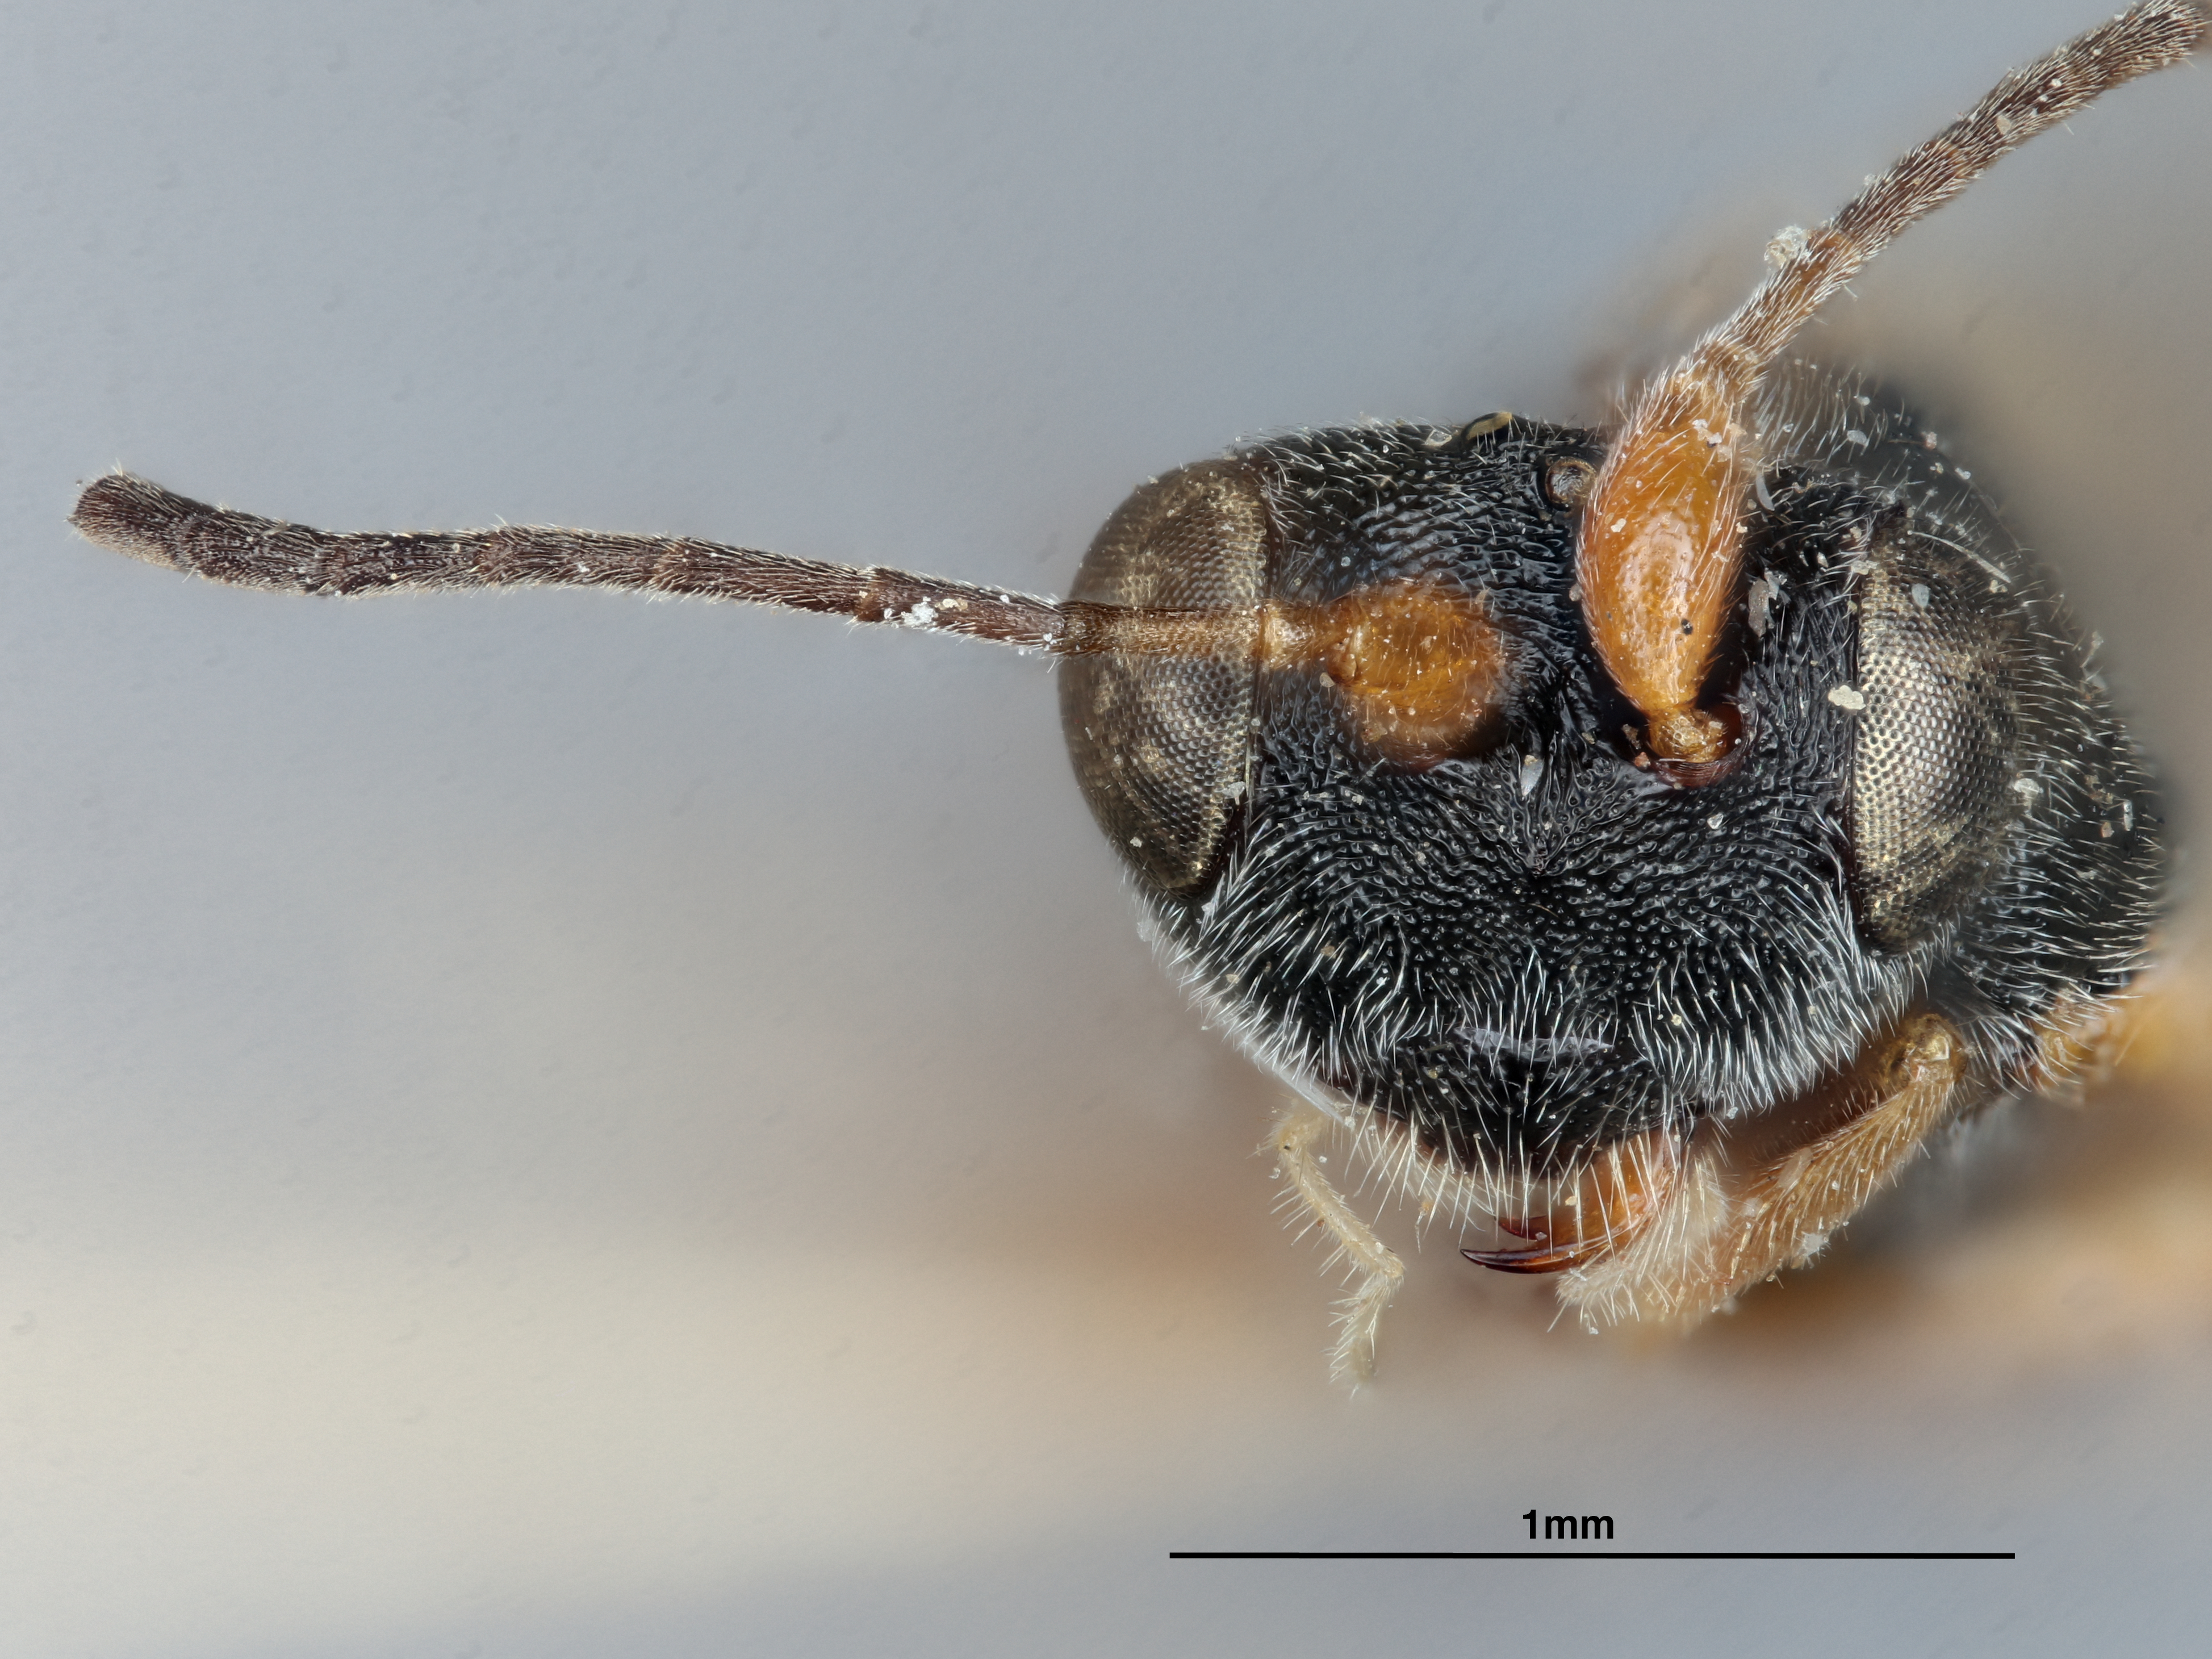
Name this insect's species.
Ascogaster modestus
